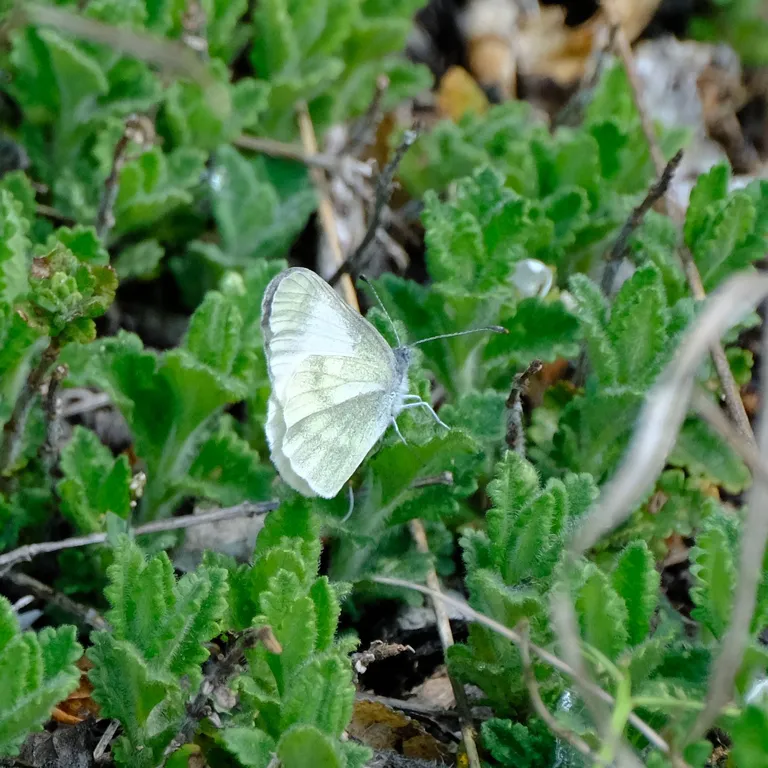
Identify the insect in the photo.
Leptidea sinapis/juvernica
